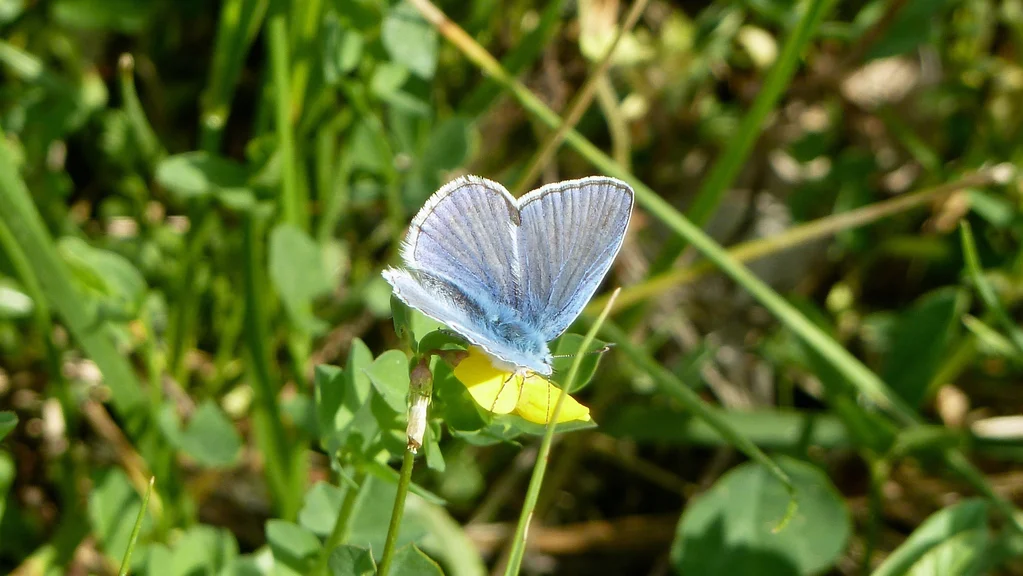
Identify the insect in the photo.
Polyommatus icarus
